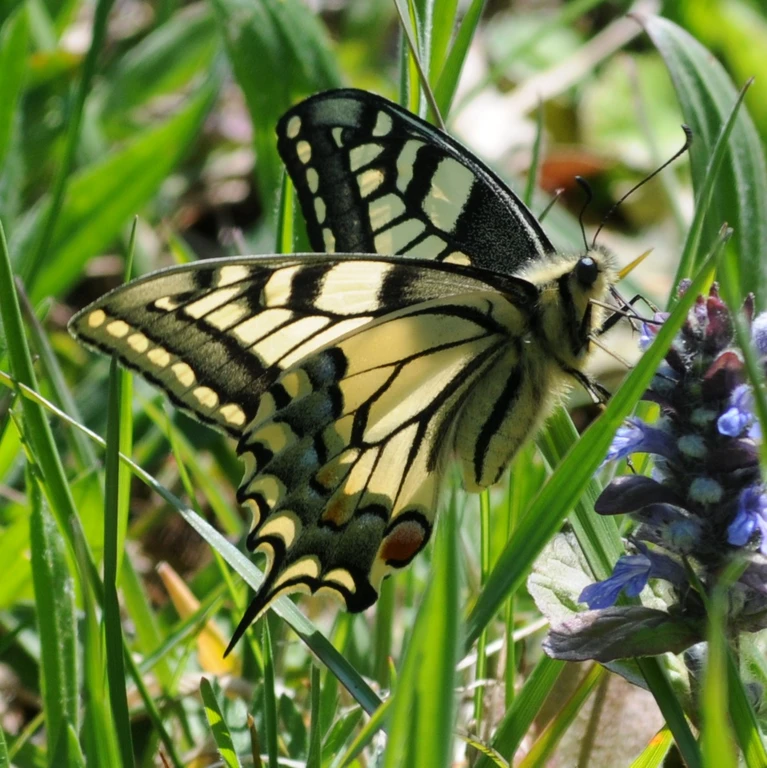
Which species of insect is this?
Papilio machaon
